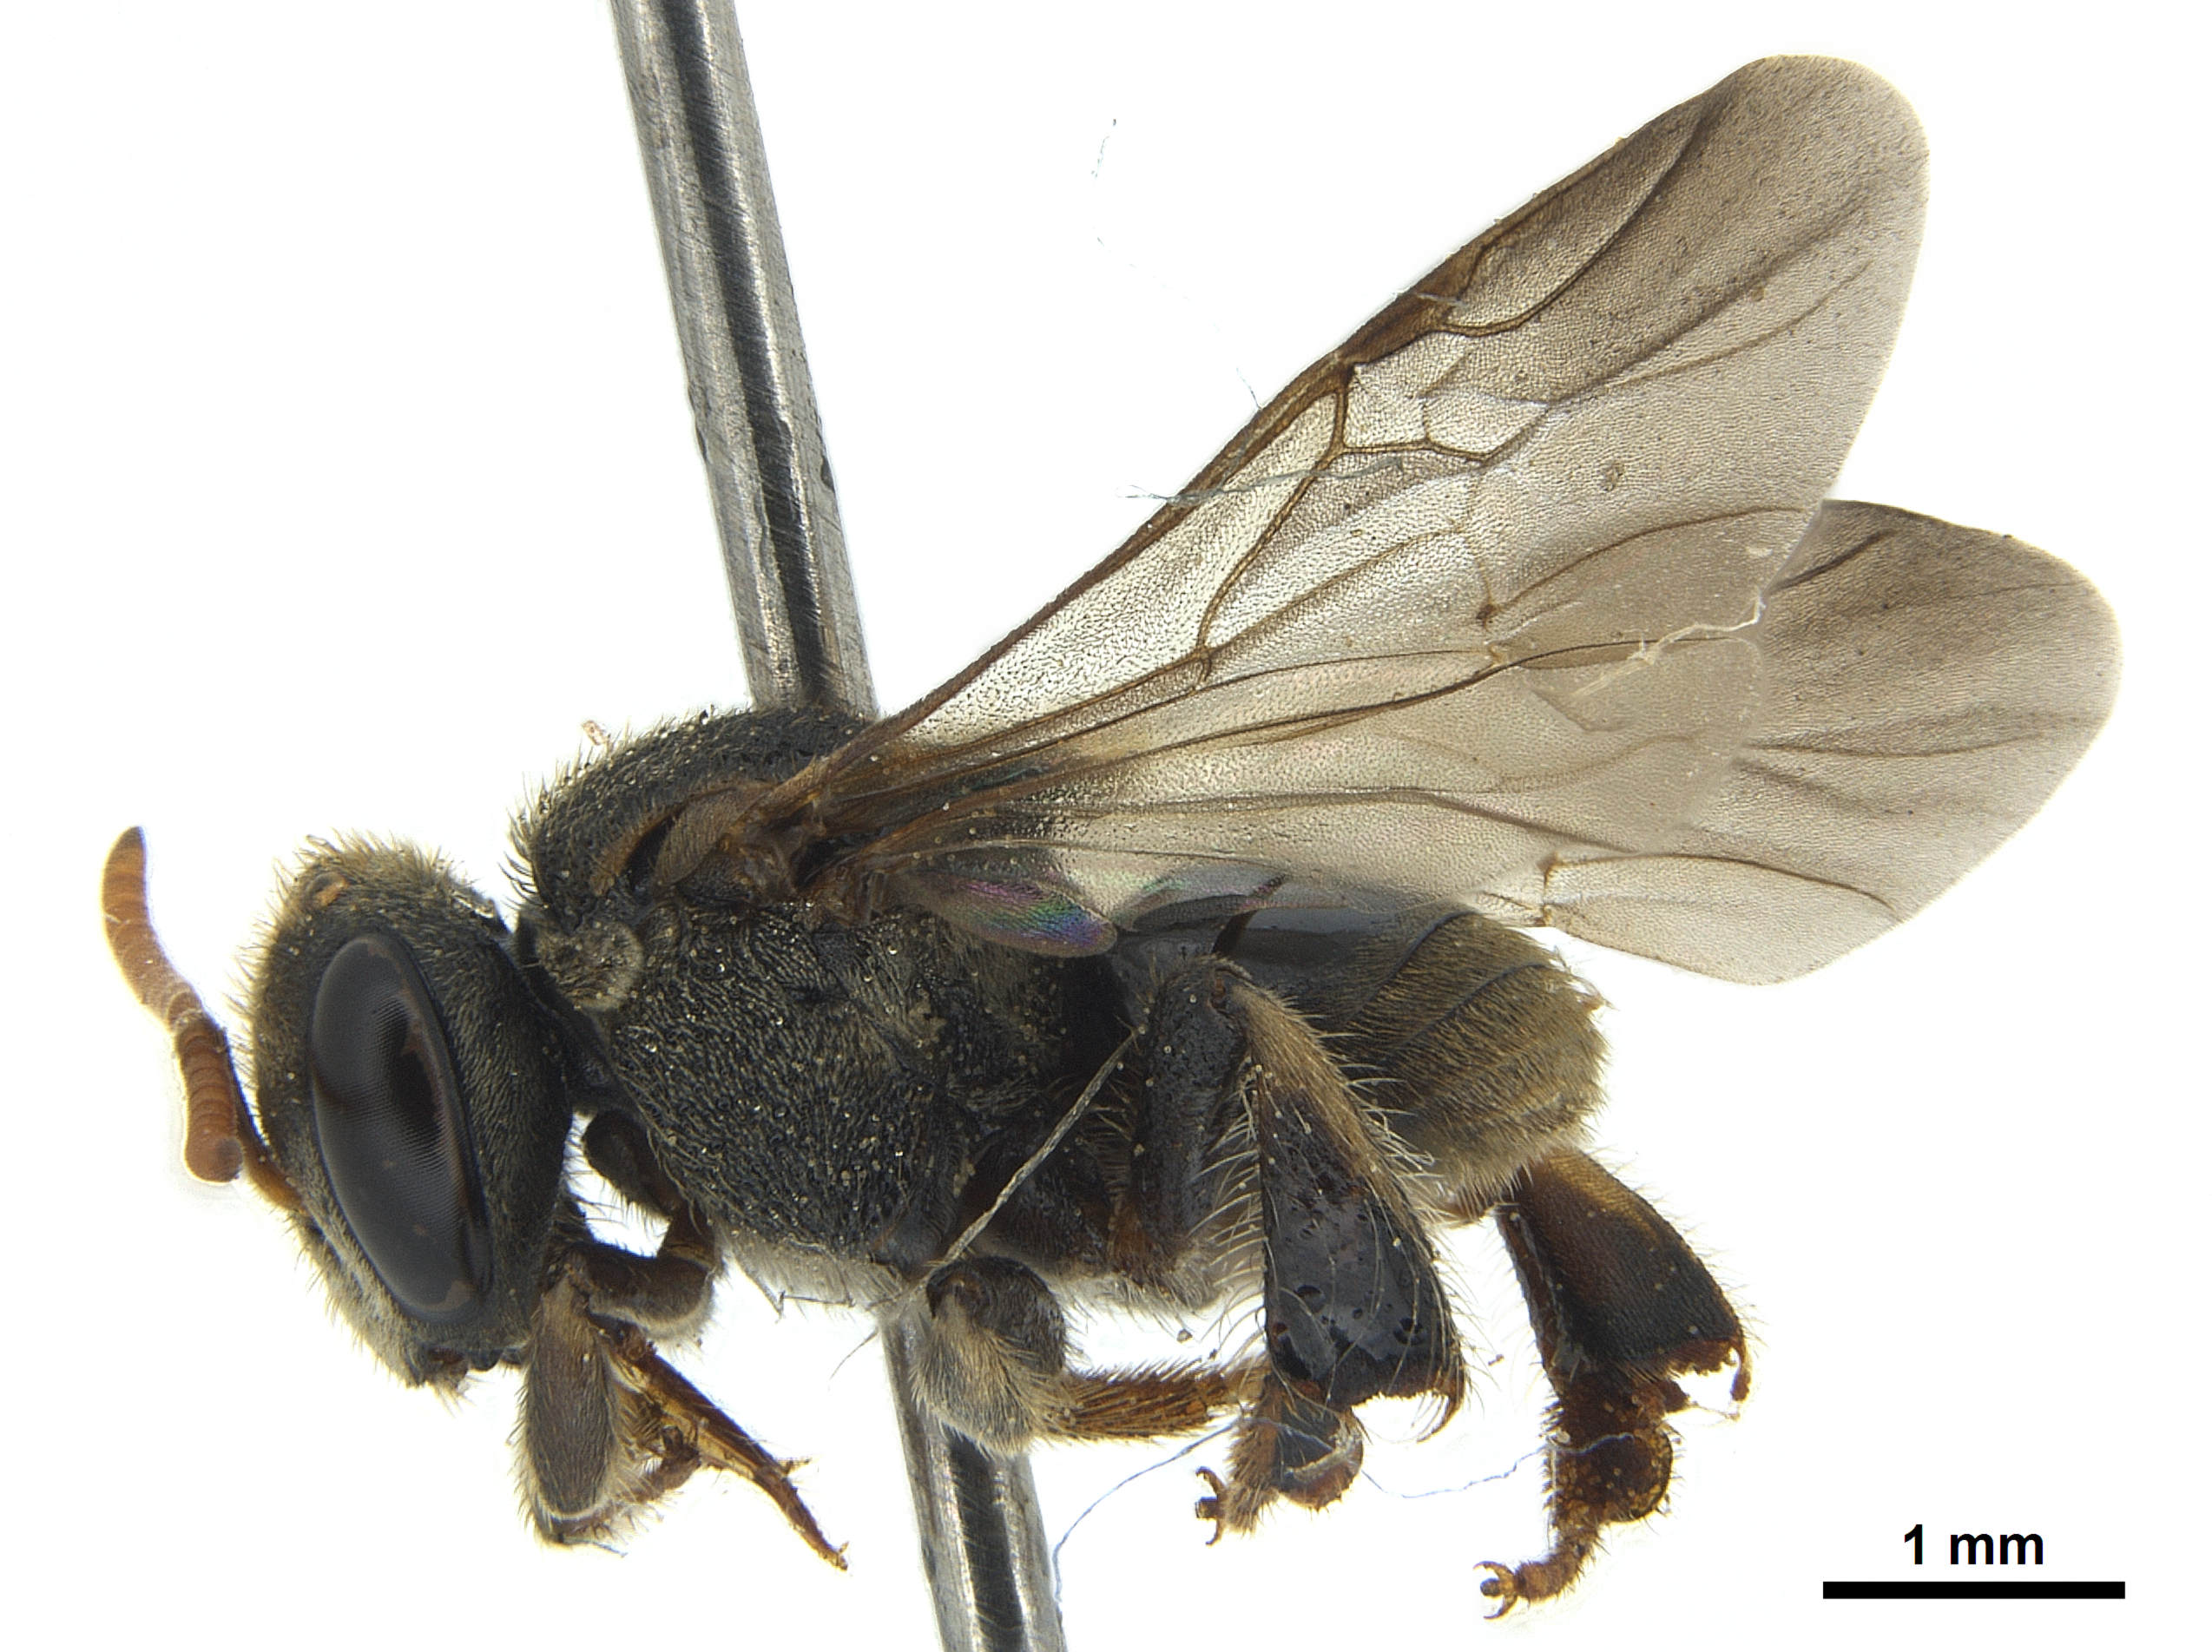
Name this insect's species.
Nannotrigona perilampoides
